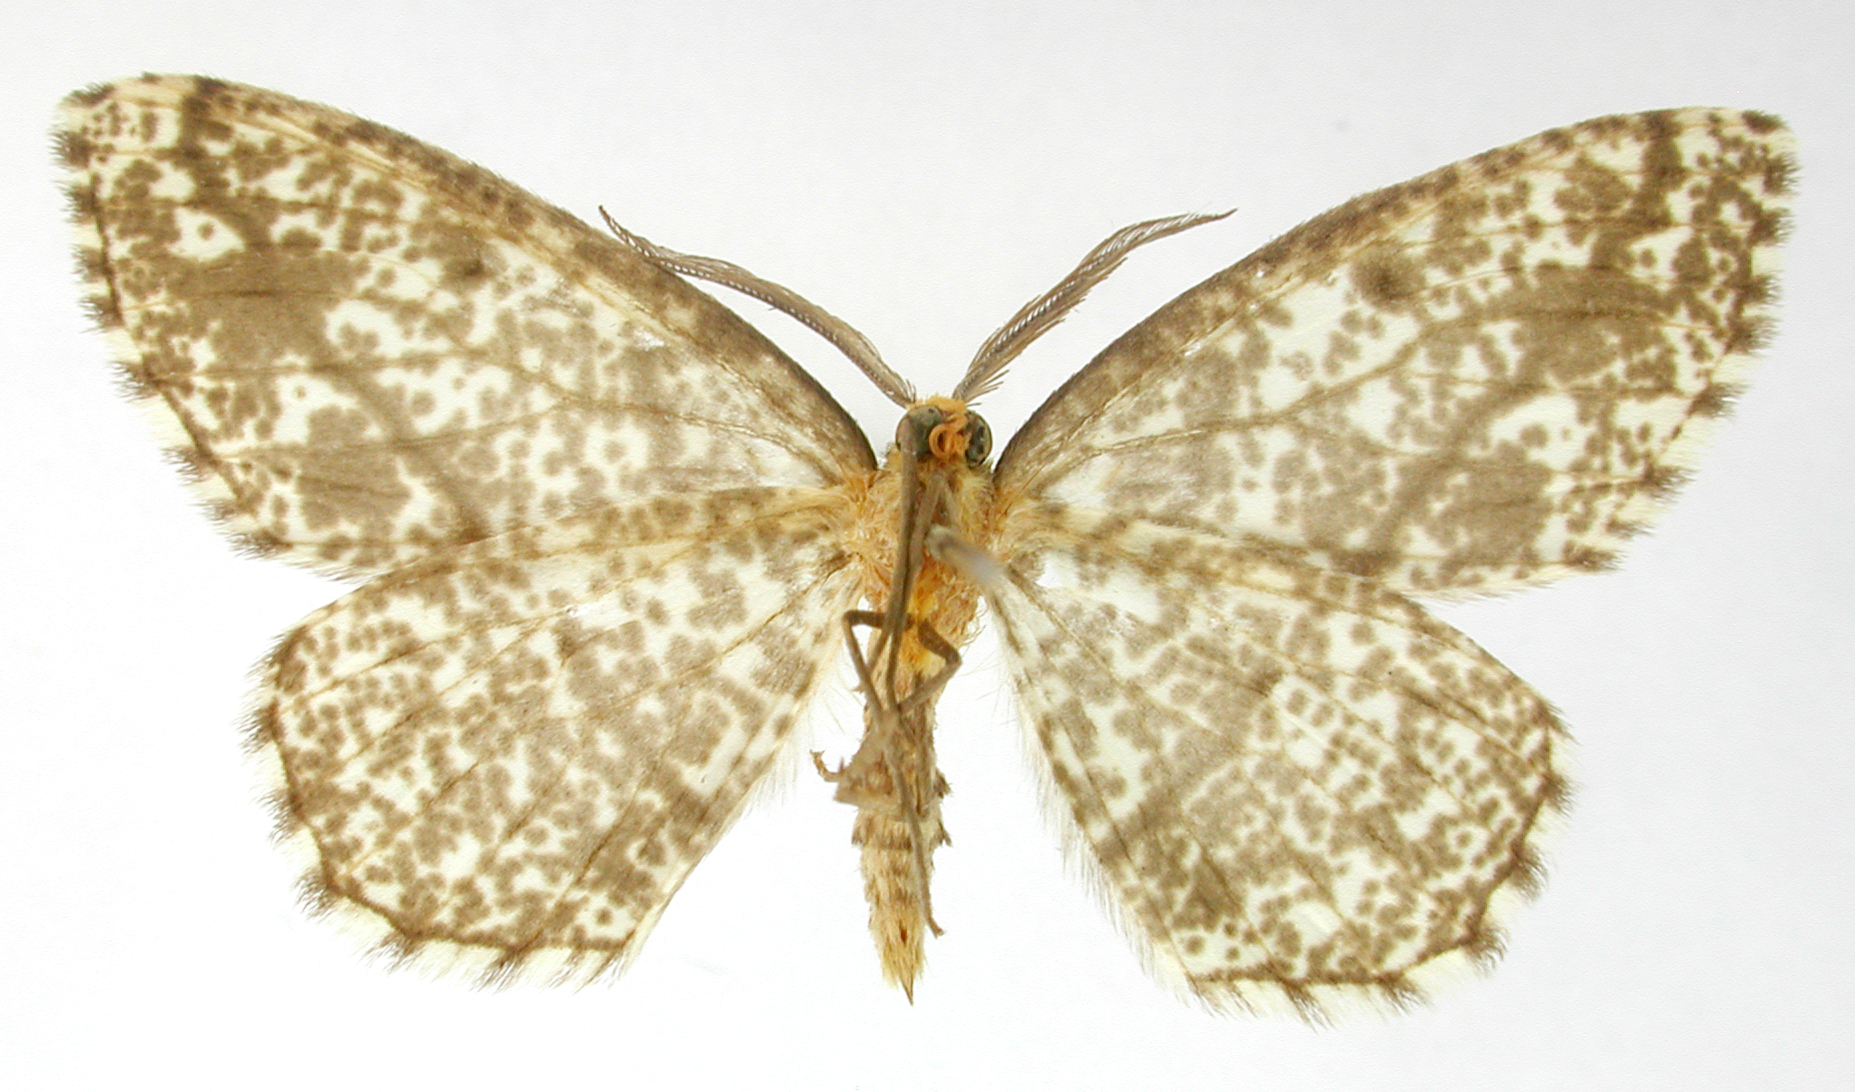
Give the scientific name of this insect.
Therina coalitaria
